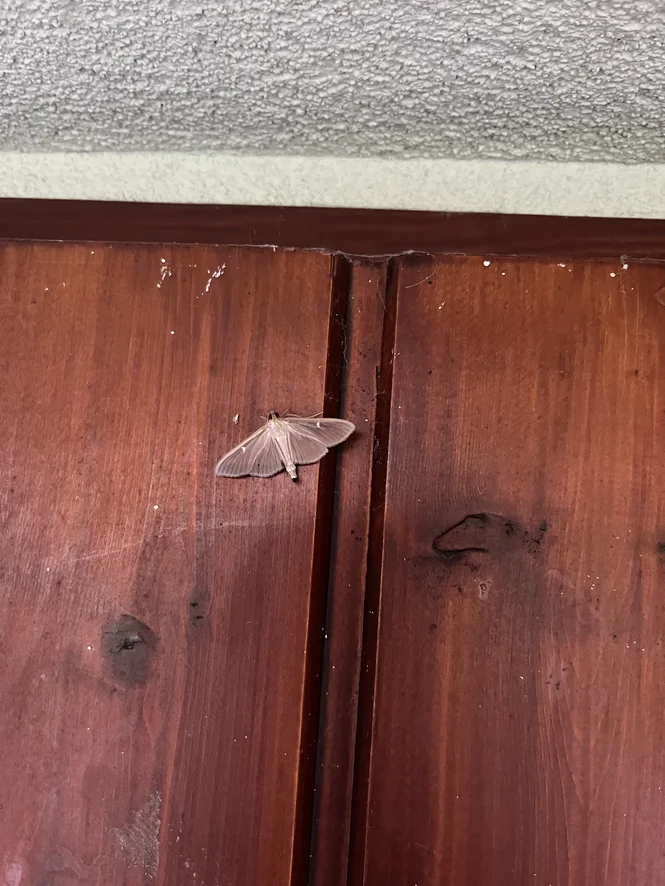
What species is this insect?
Cydalima perspectalis
